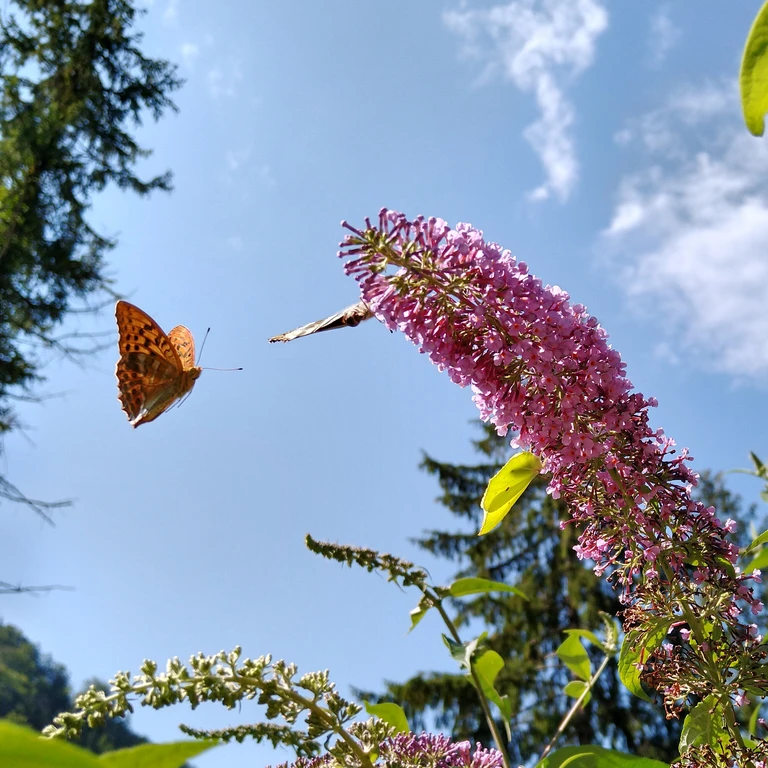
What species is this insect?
Argynnis paphia
